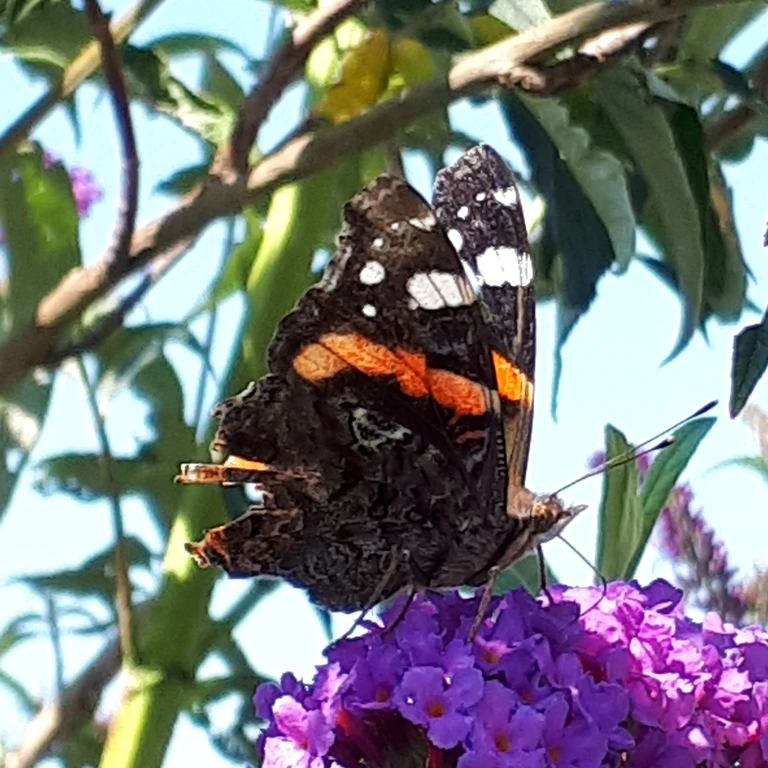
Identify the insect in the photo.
Vanessa atalanta
